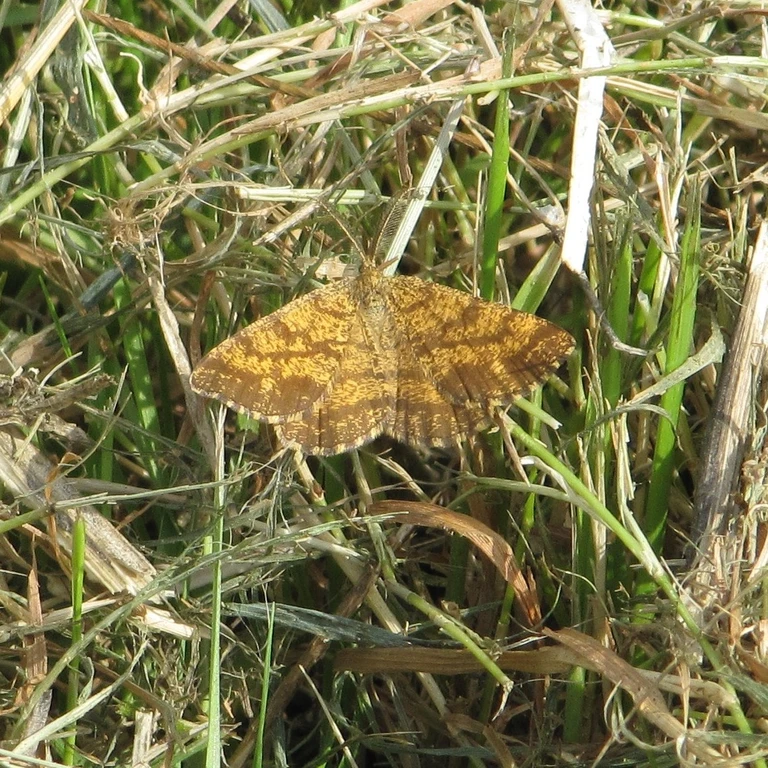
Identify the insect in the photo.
Ematurga atomaria
